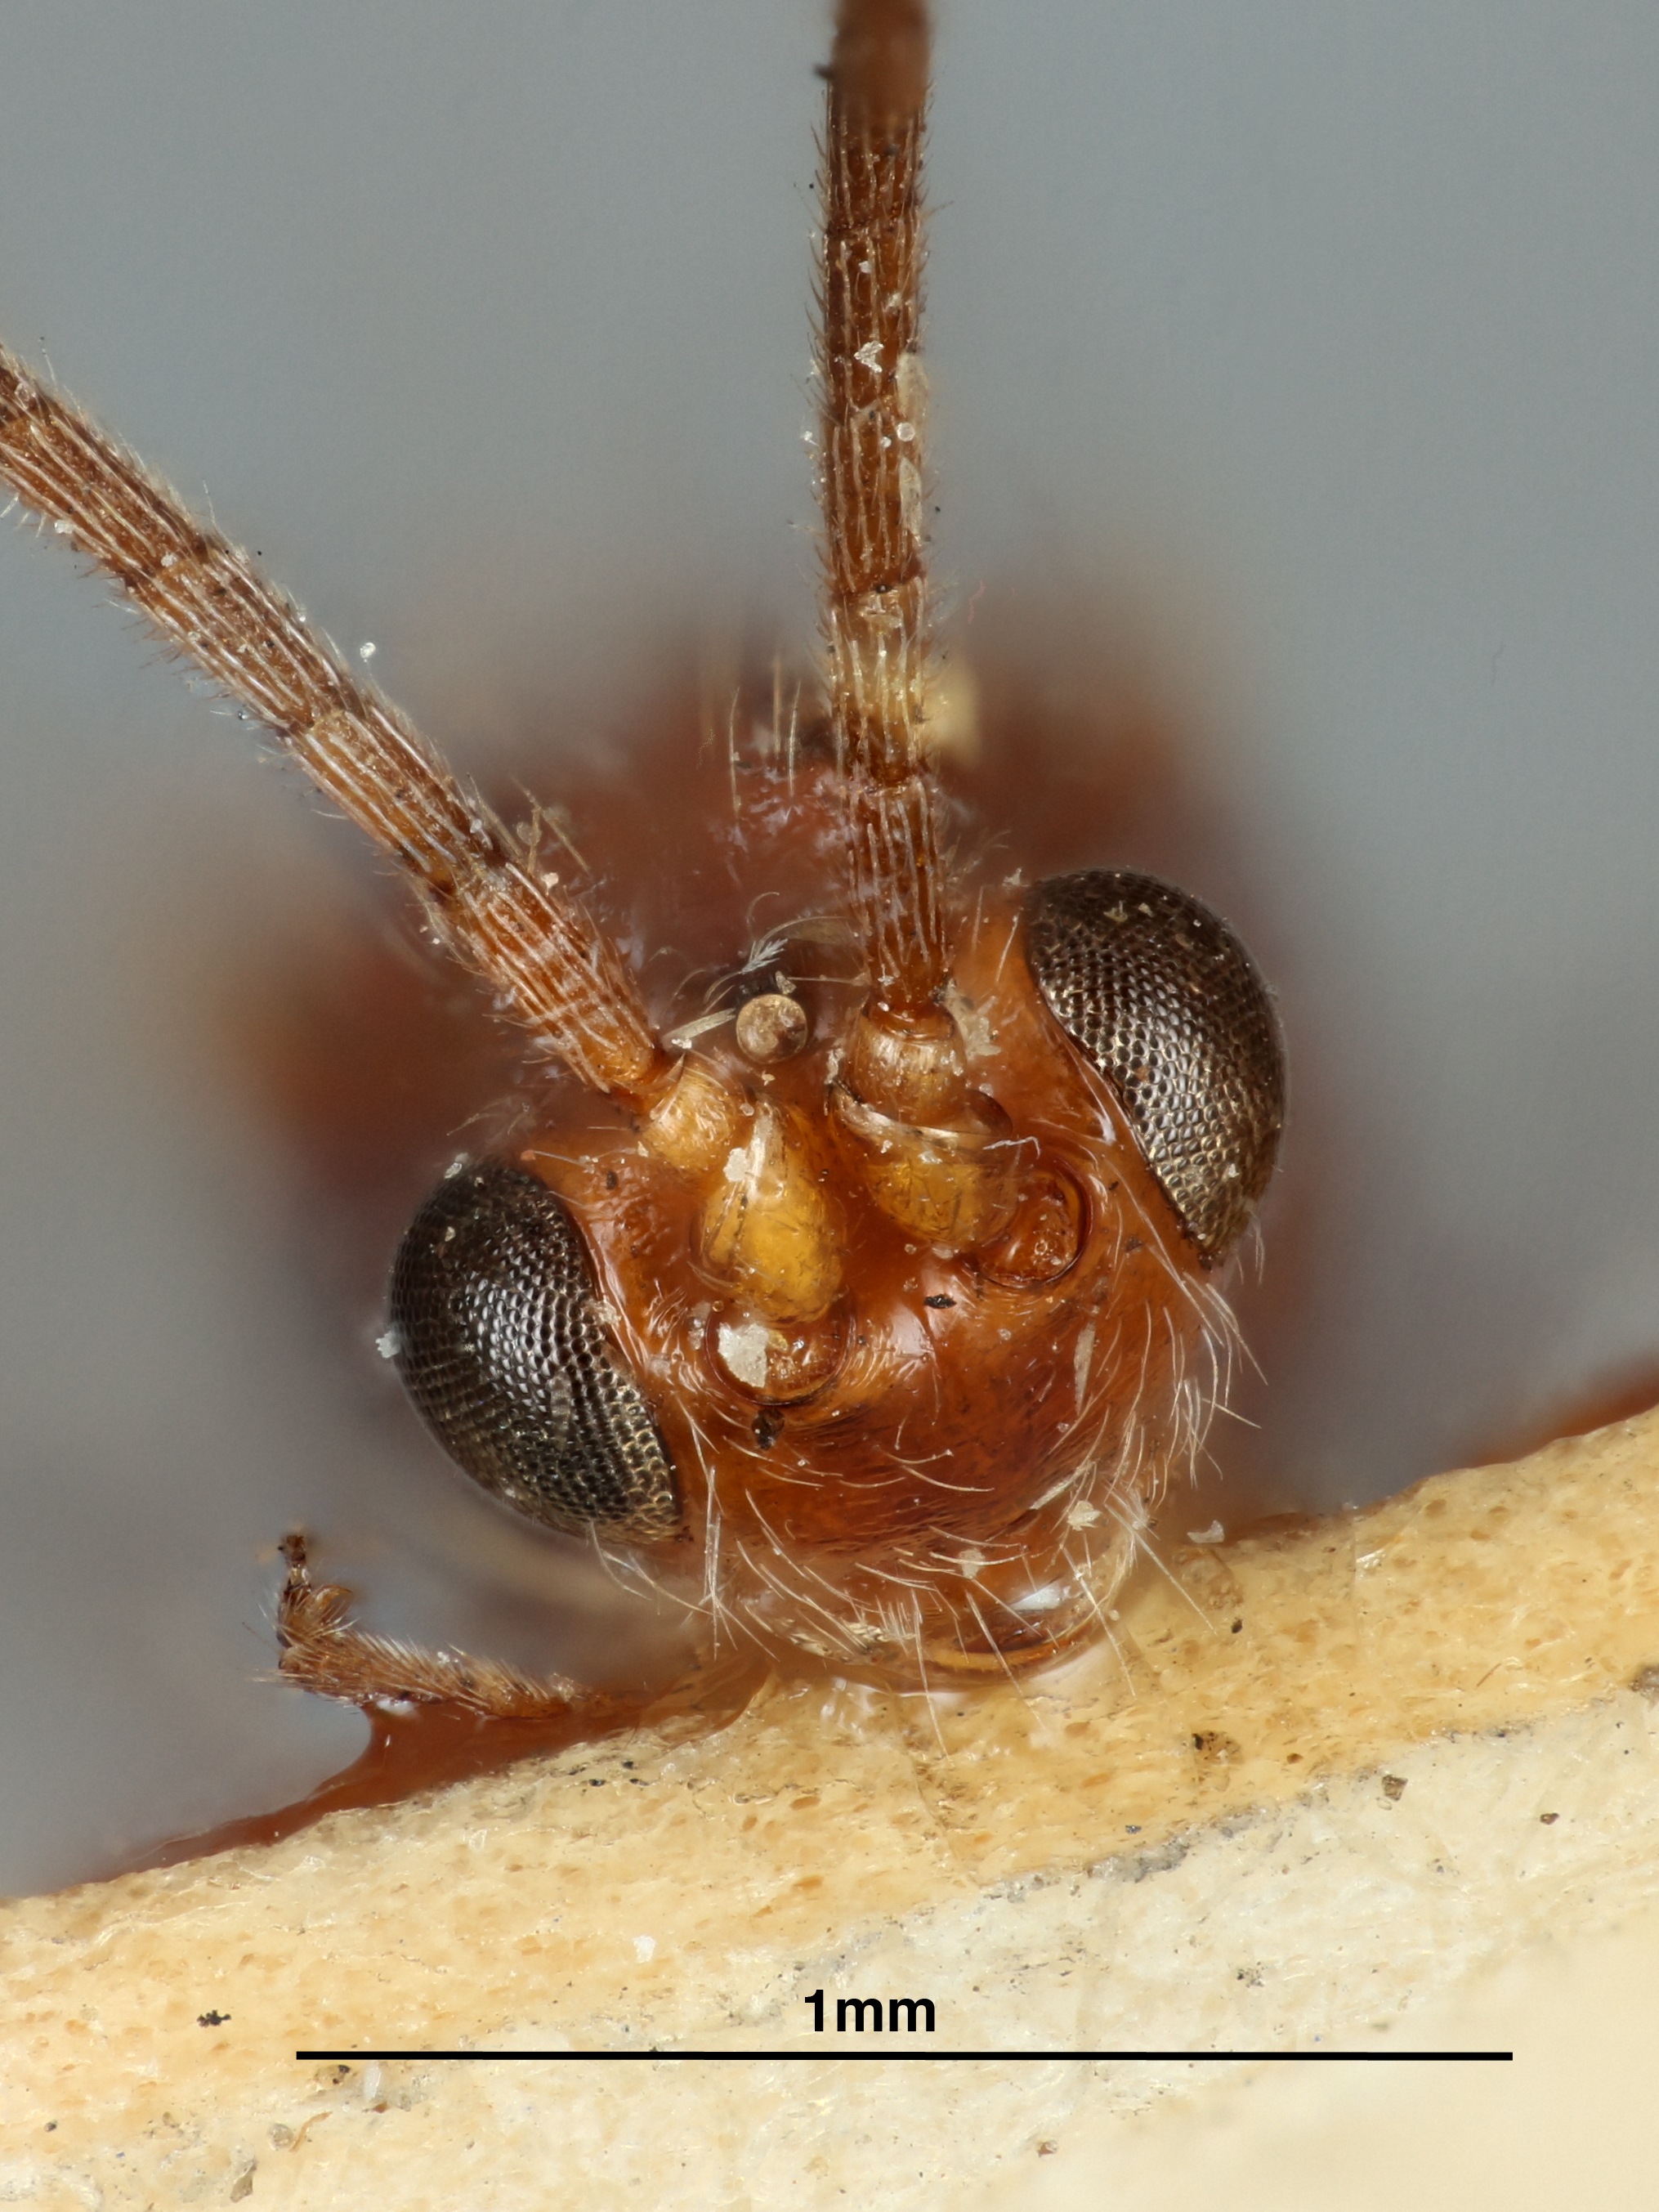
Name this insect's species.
Arrhaphis americana
